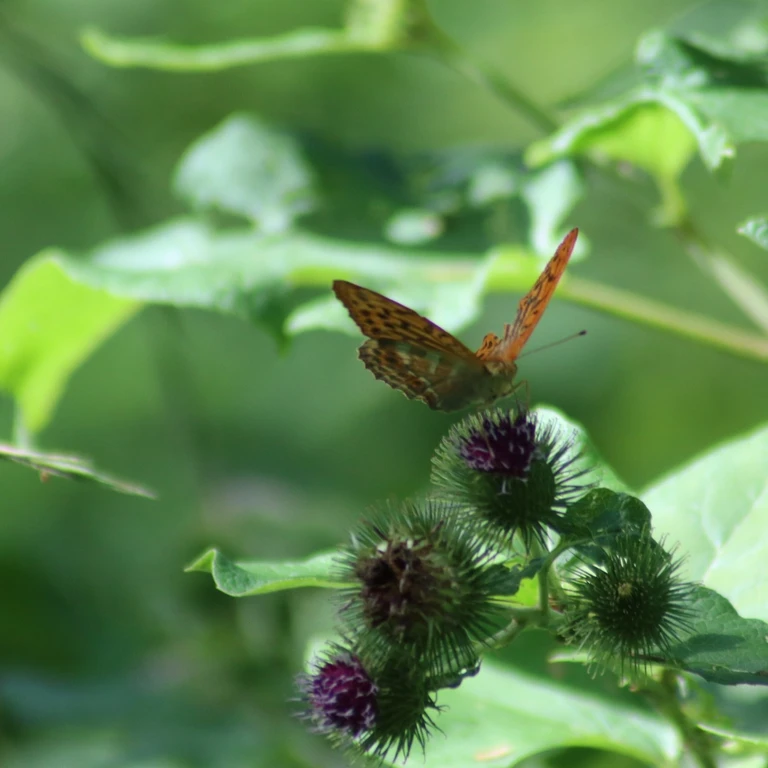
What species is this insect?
Argynnis paphia
